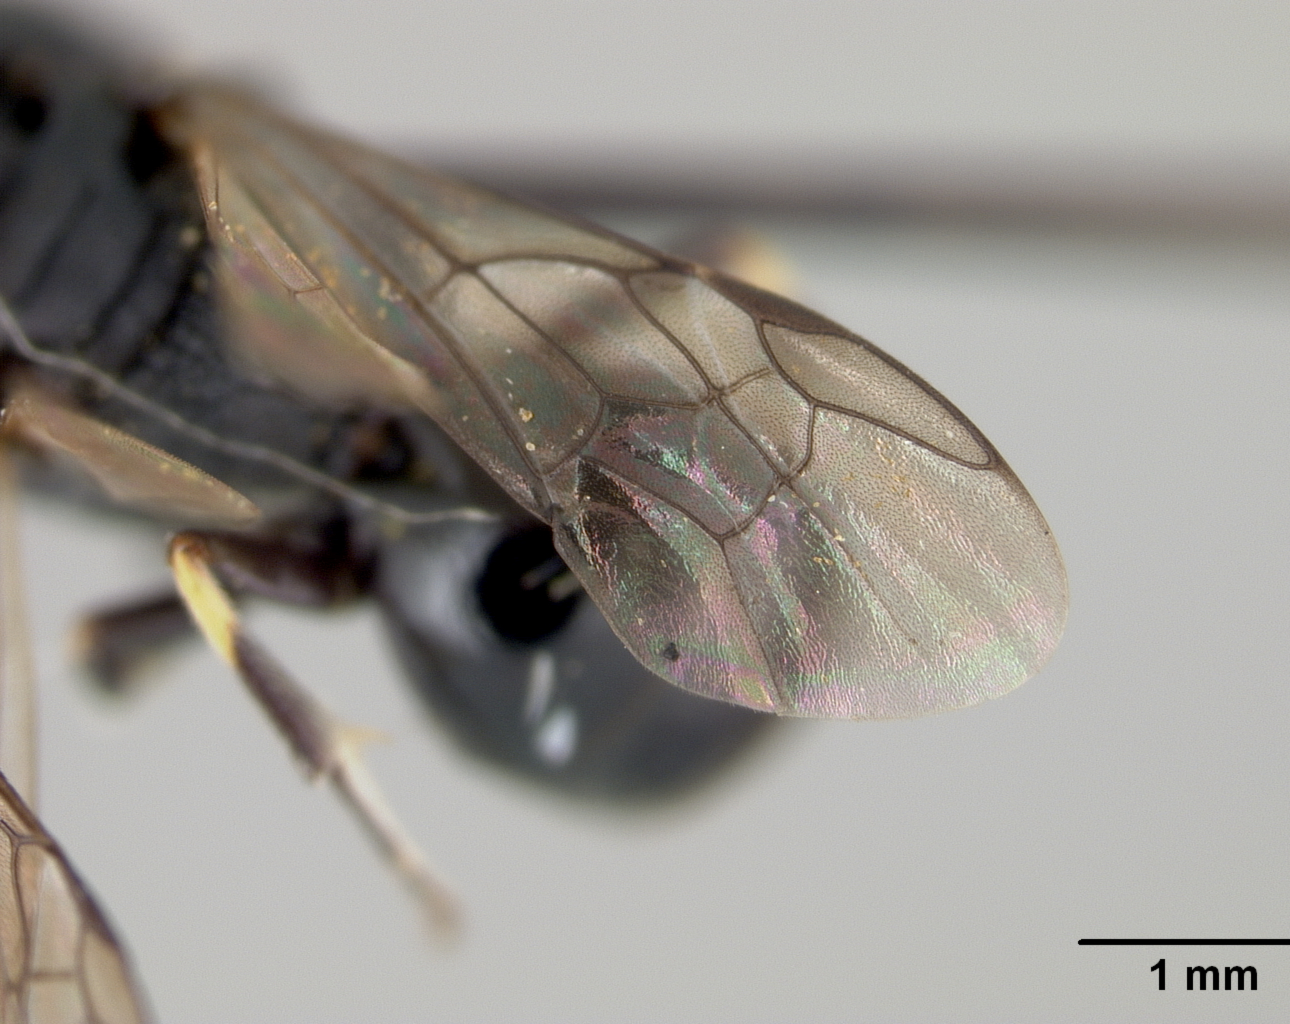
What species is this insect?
Hylaeus atromicans
